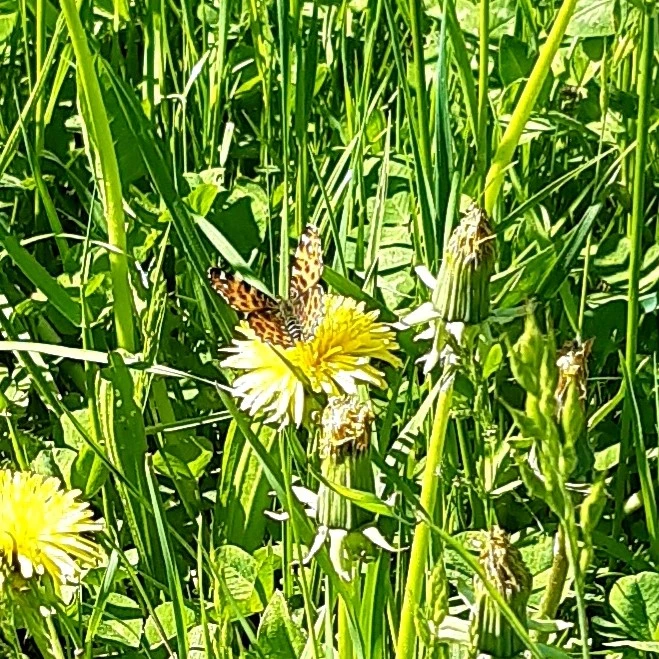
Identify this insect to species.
Araschnia levana
